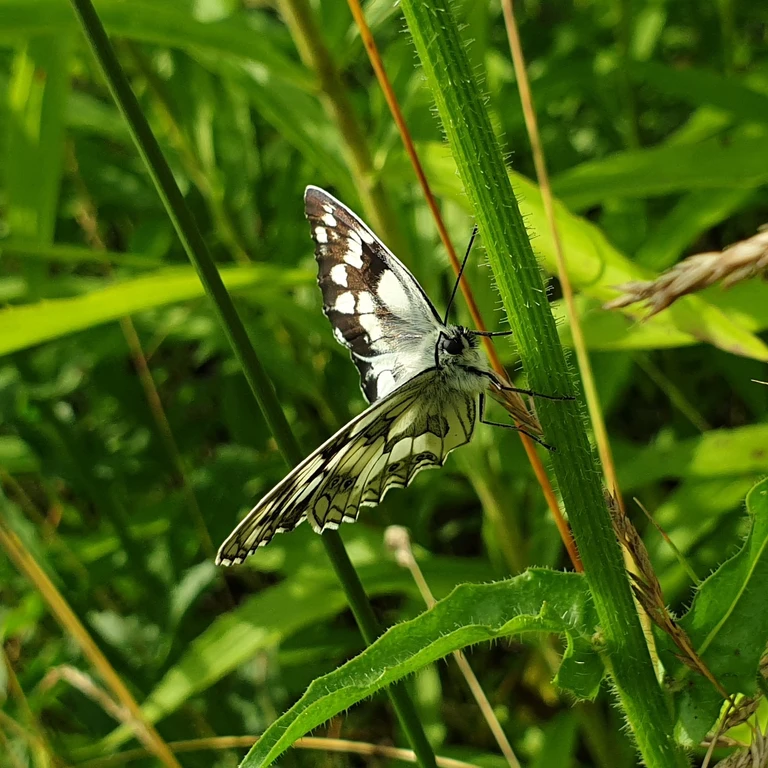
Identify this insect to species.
Melanargia galathea
